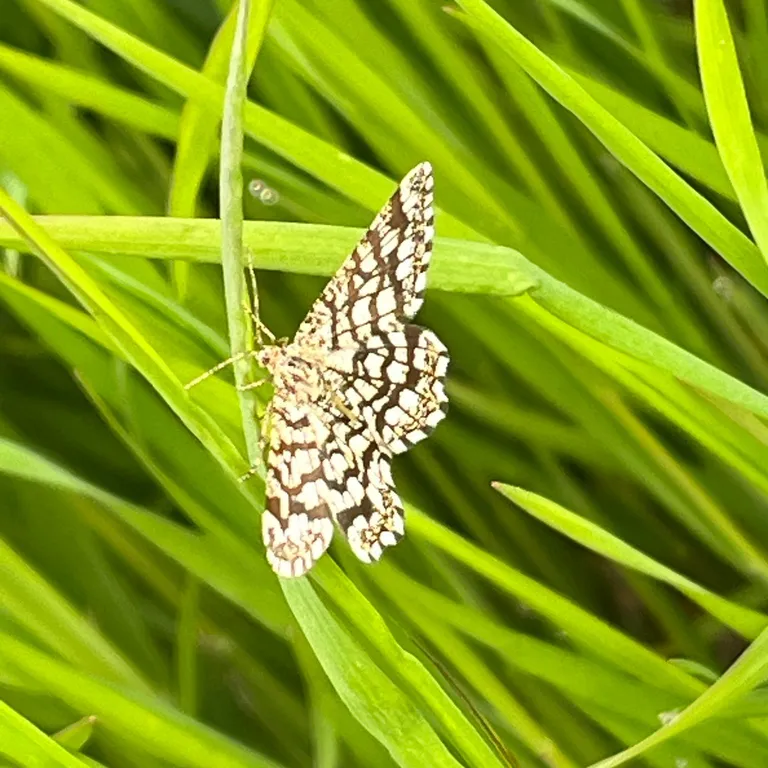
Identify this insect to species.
Chiasmia clathrata
